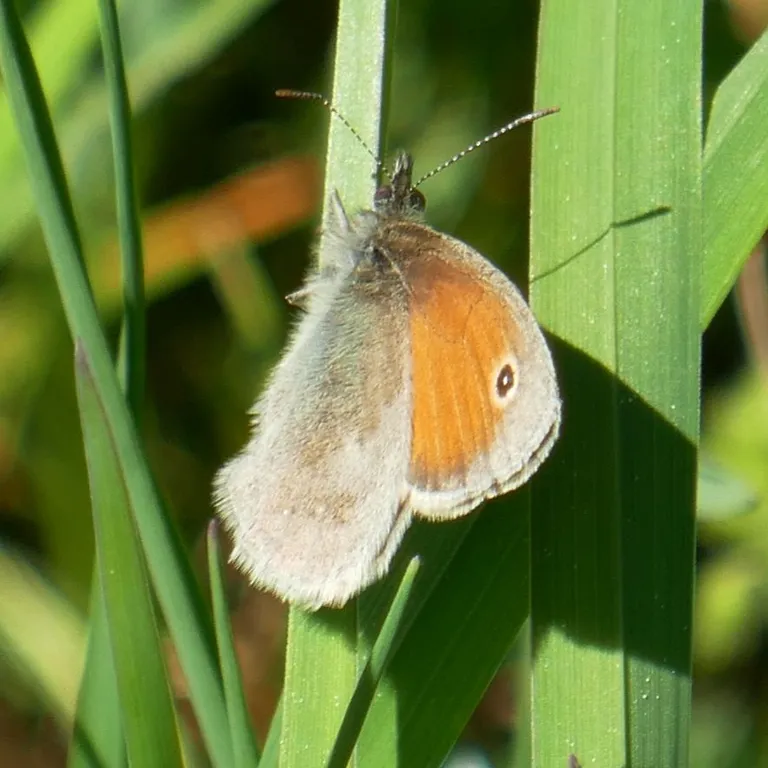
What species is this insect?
Coenonympha pamphilus
